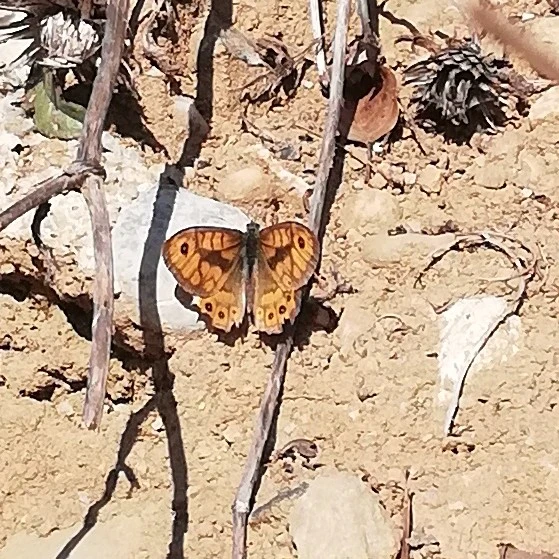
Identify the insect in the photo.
Lasiommata megera (also Pararge megera)
